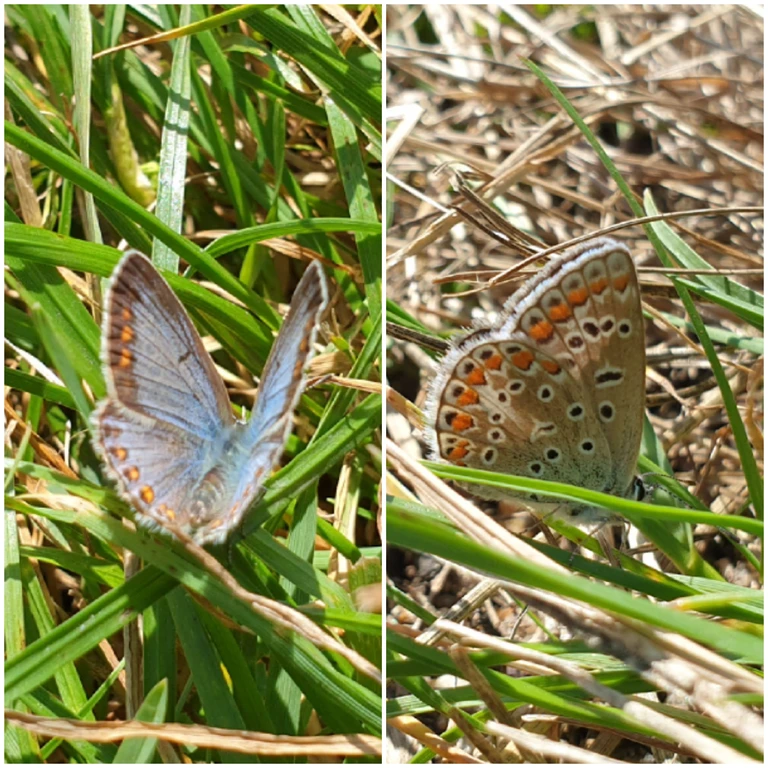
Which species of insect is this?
Polyommatus icarus
